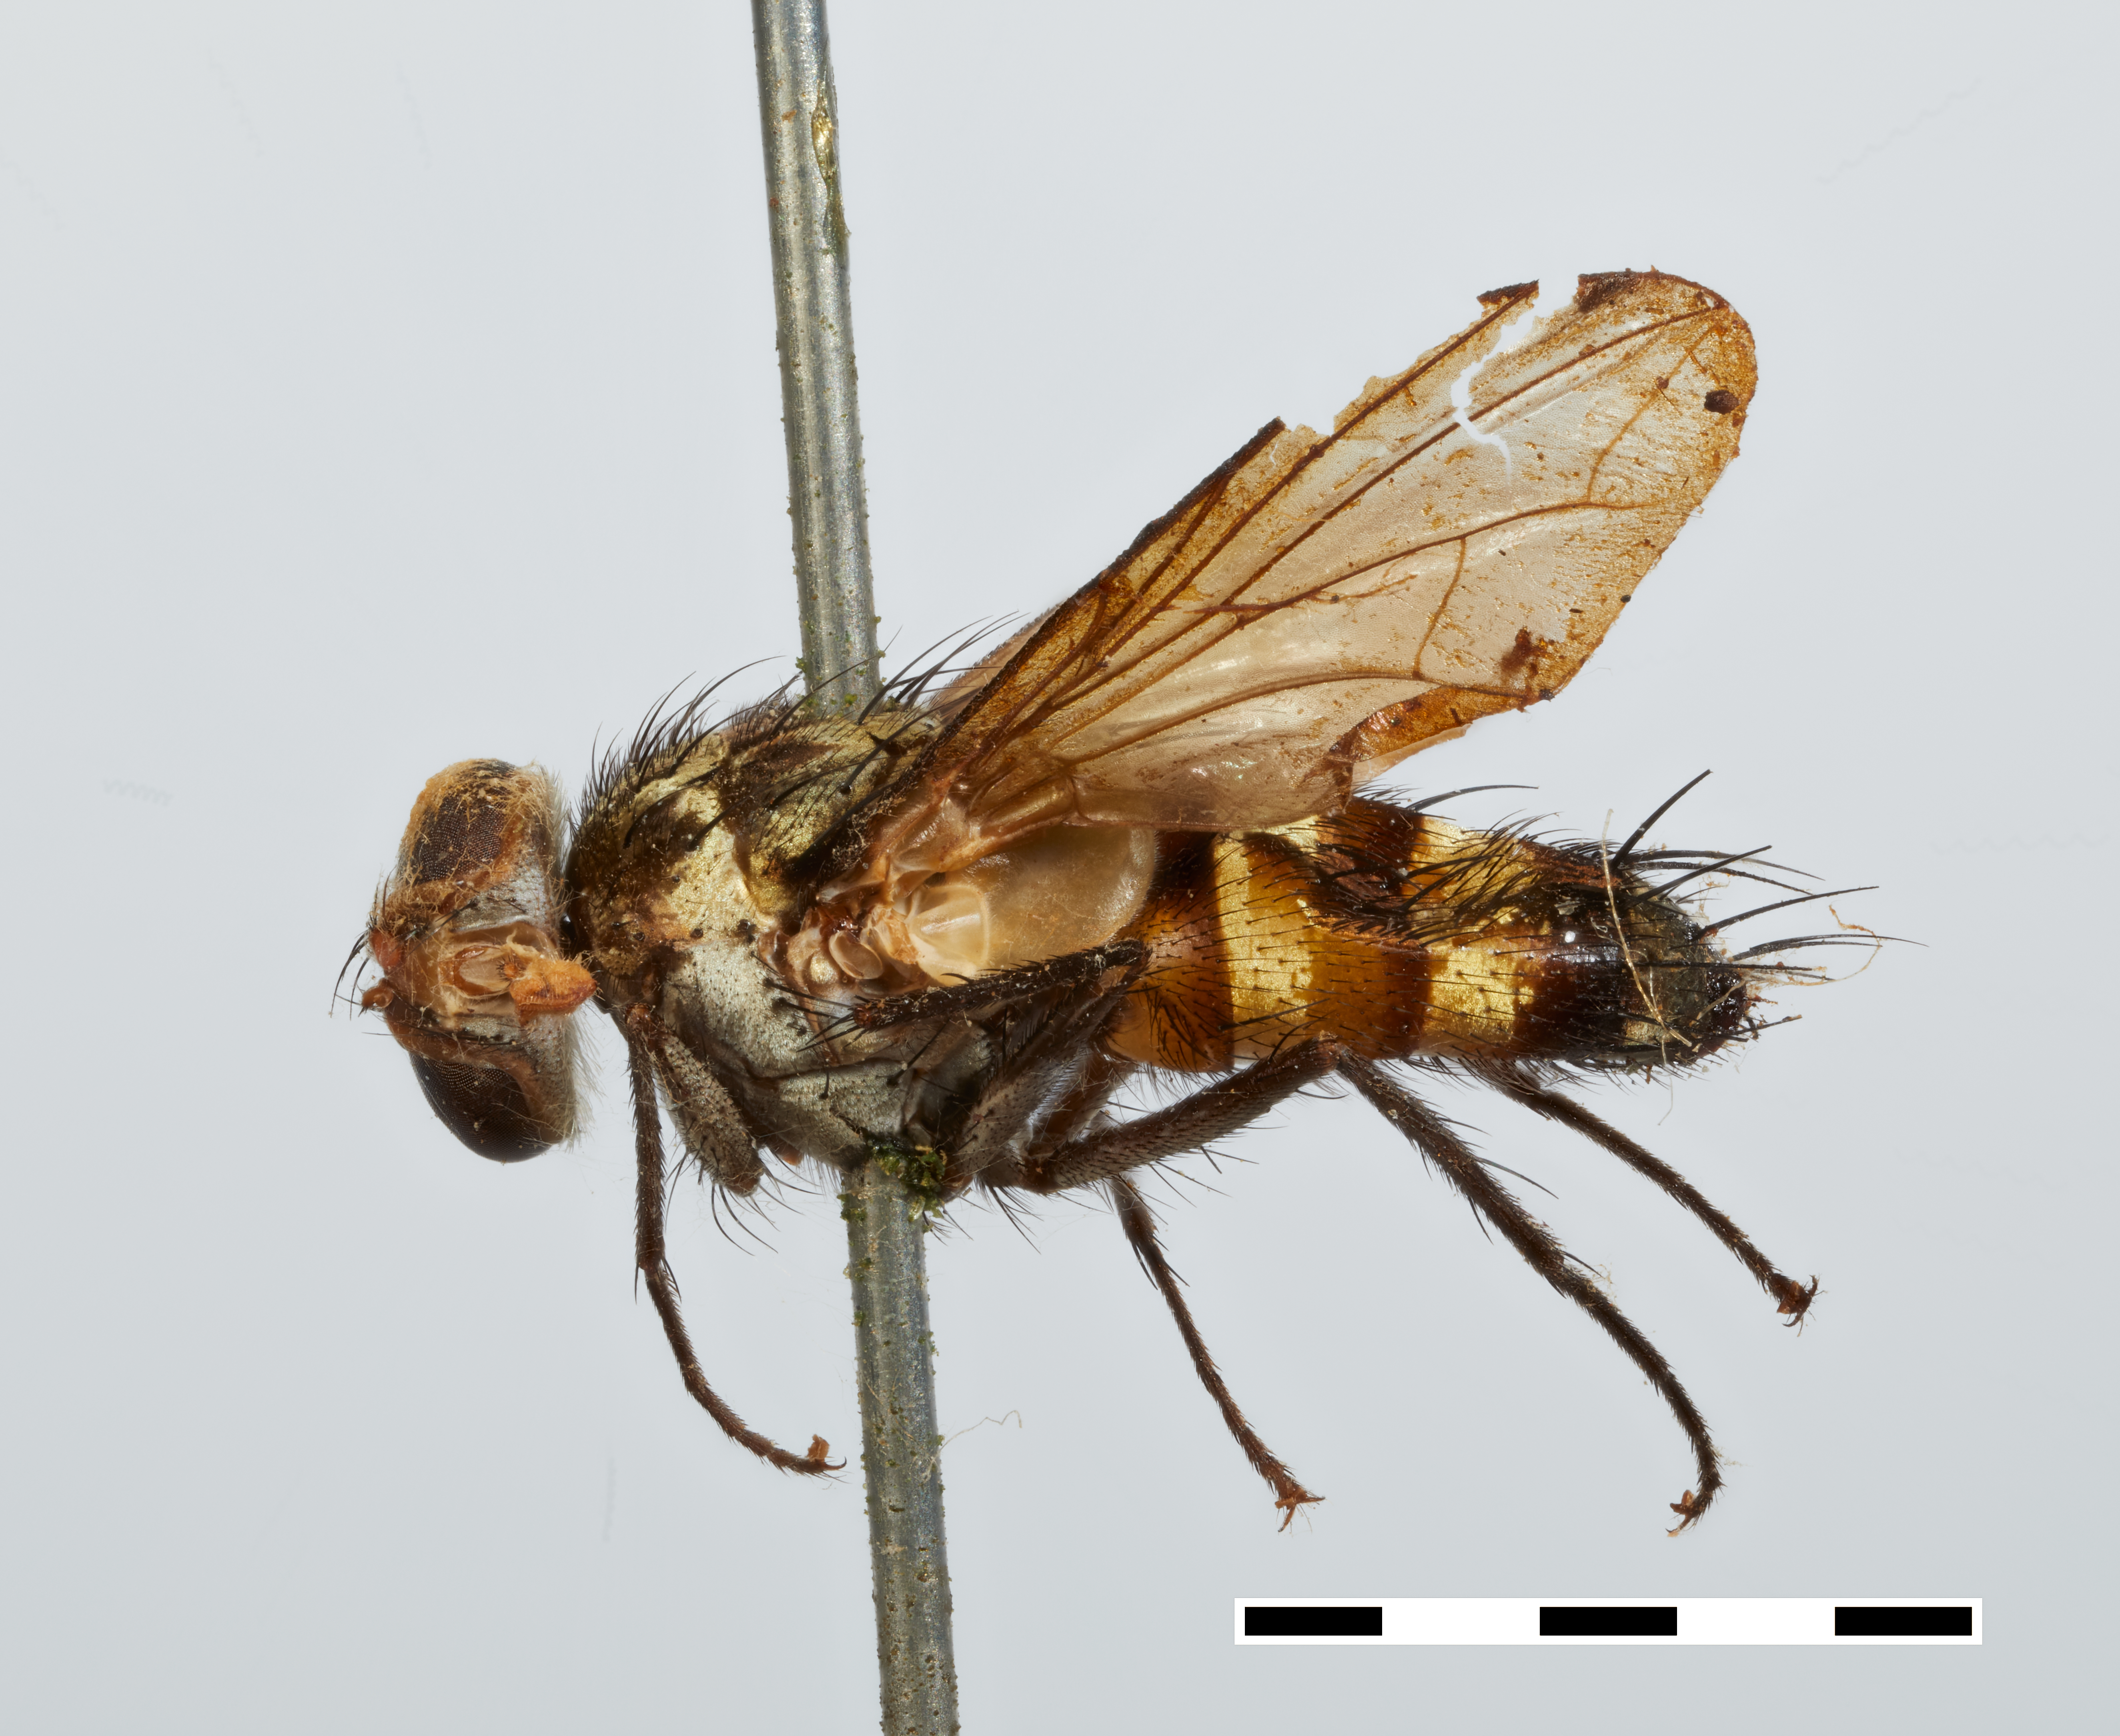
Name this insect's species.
Medinacemyia sibuyana
